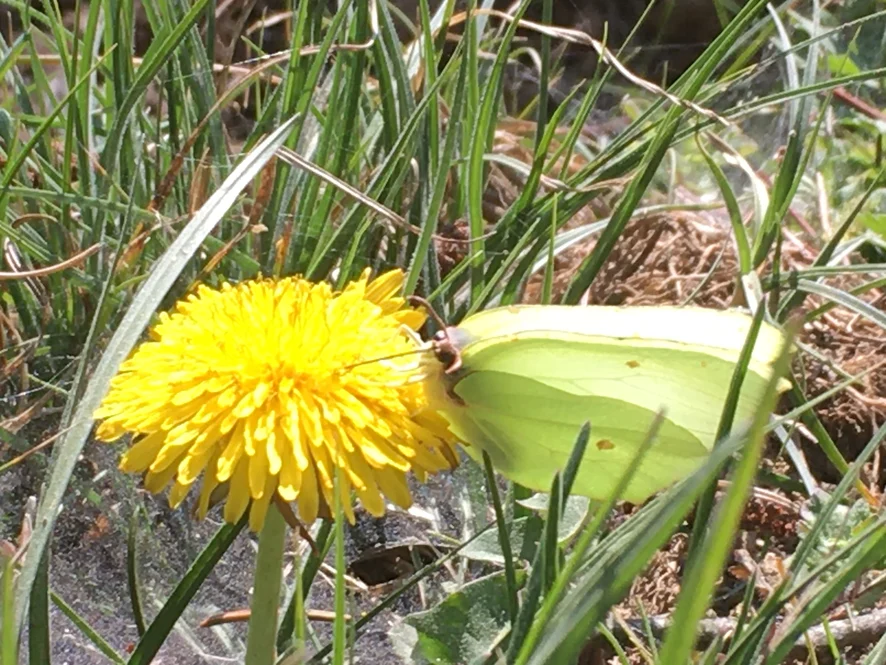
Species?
Gonepteryx rhamni
